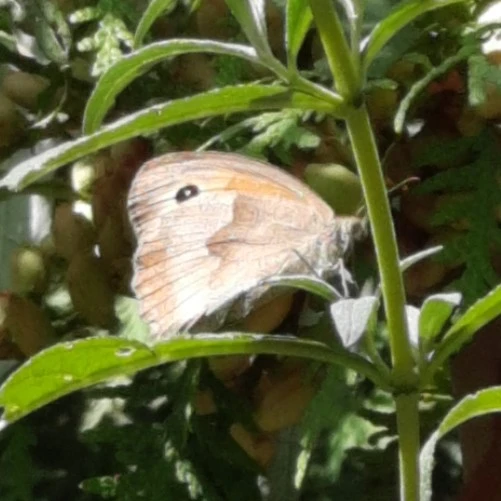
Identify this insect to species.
Maniola jurtina
